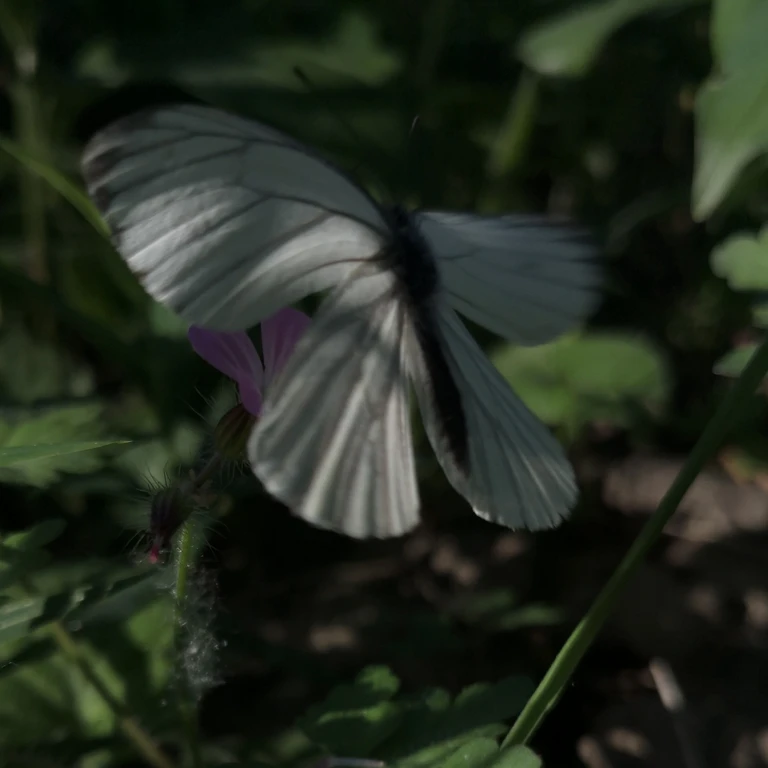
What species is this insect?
Pieris napi
